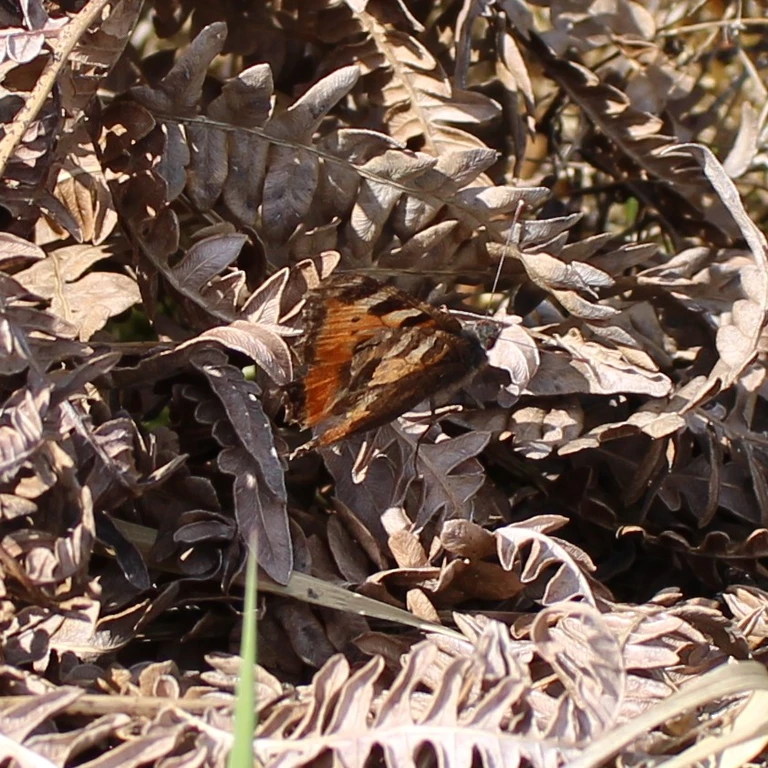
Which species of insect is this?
Aglais urticae
